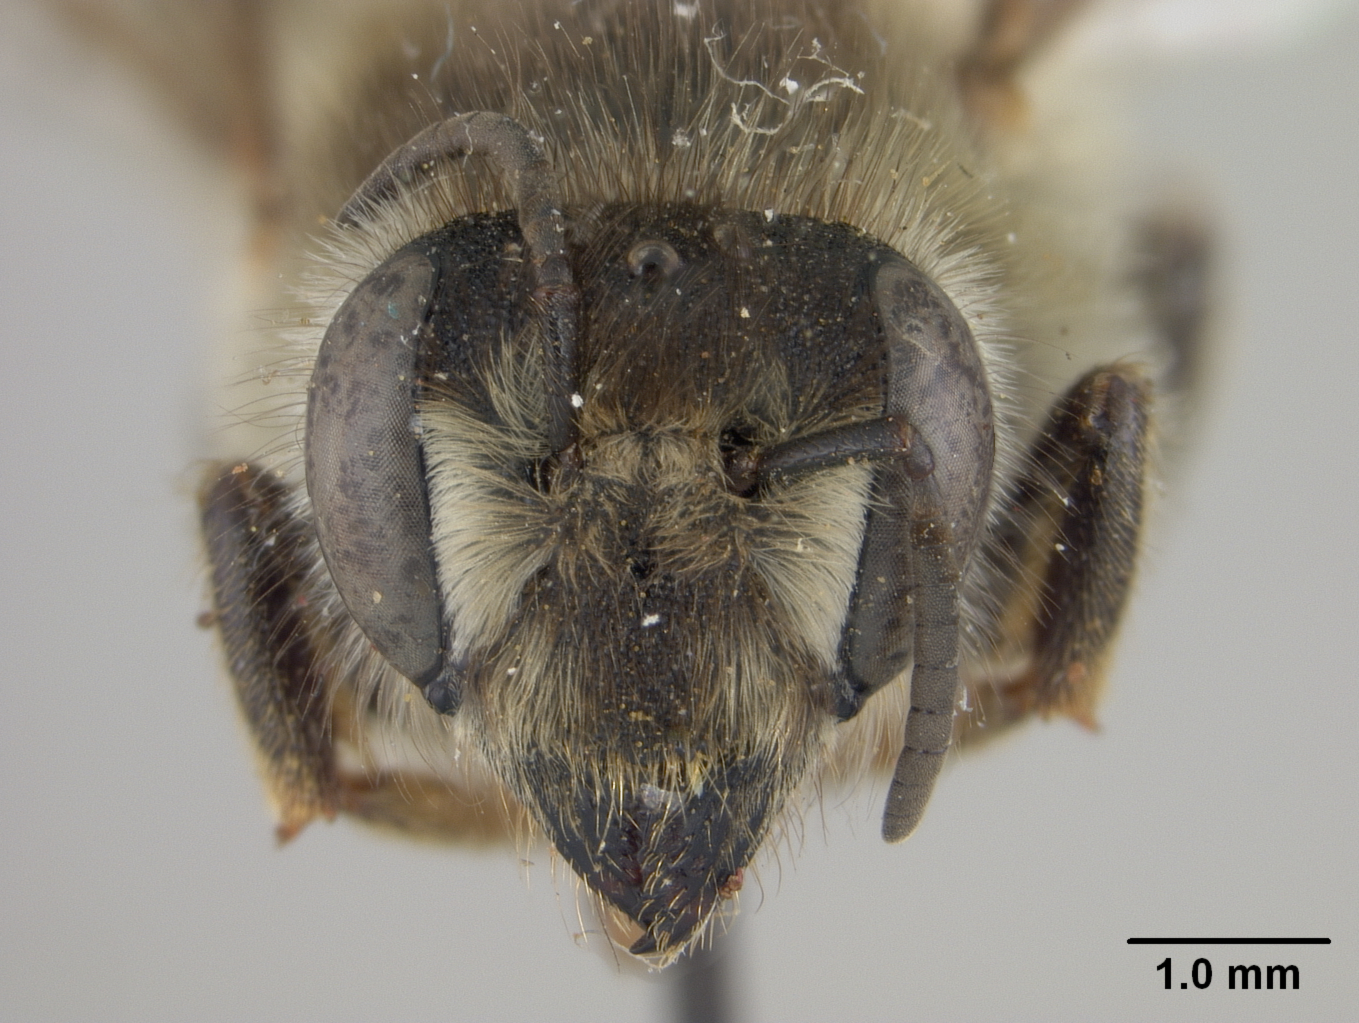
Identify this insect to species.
Megachile bentoni
